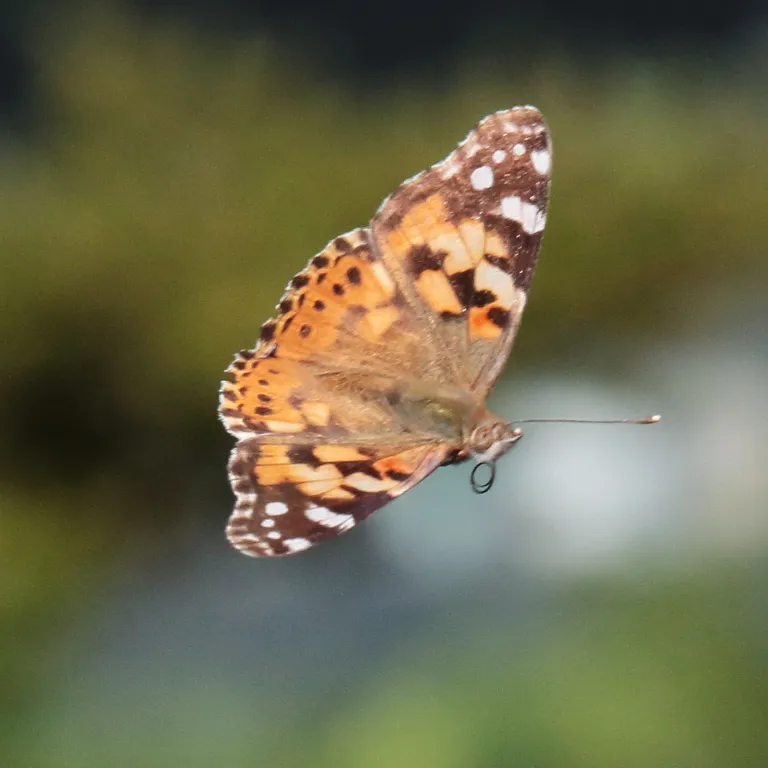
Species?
Vanessa cardui
